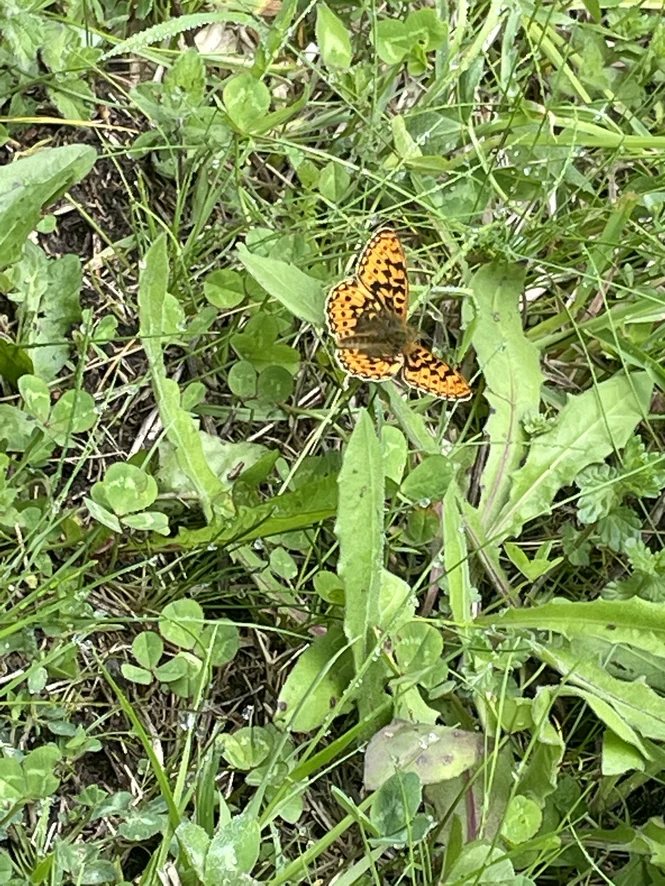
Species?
Boloria euphrosyne (also Clossiana euphrosyne)
